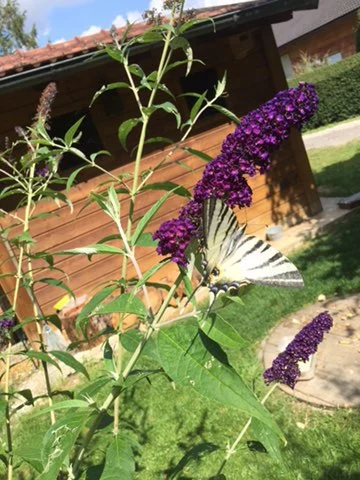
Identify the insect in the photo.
Iphiclides podalirius
